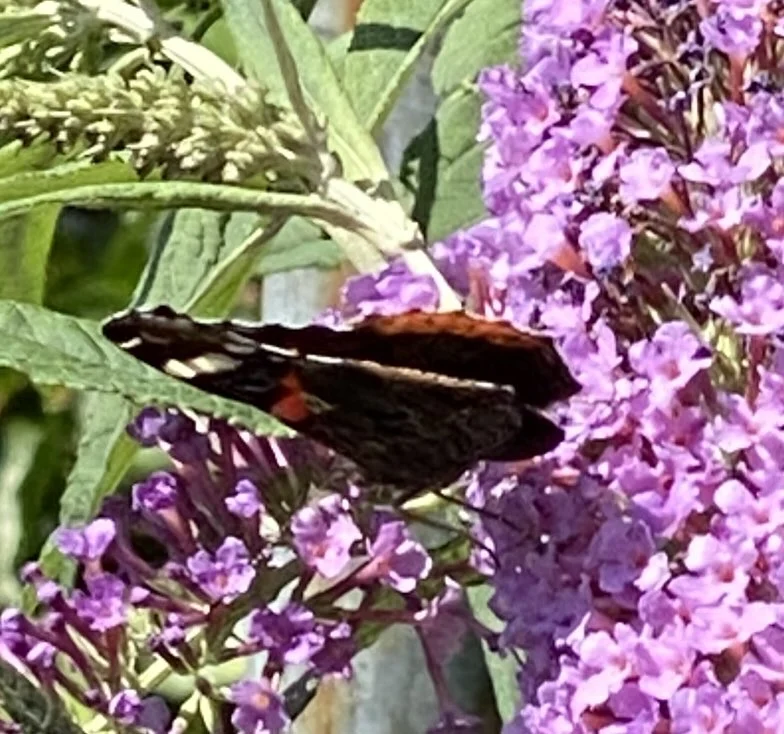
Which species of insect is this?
Vanessa atalanta
